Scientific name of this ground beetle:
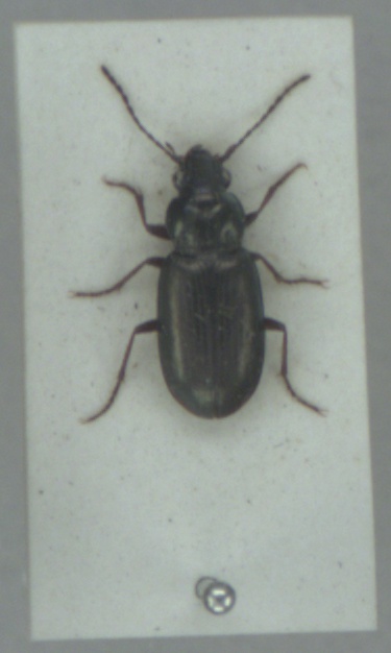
Pogonus chalceus
